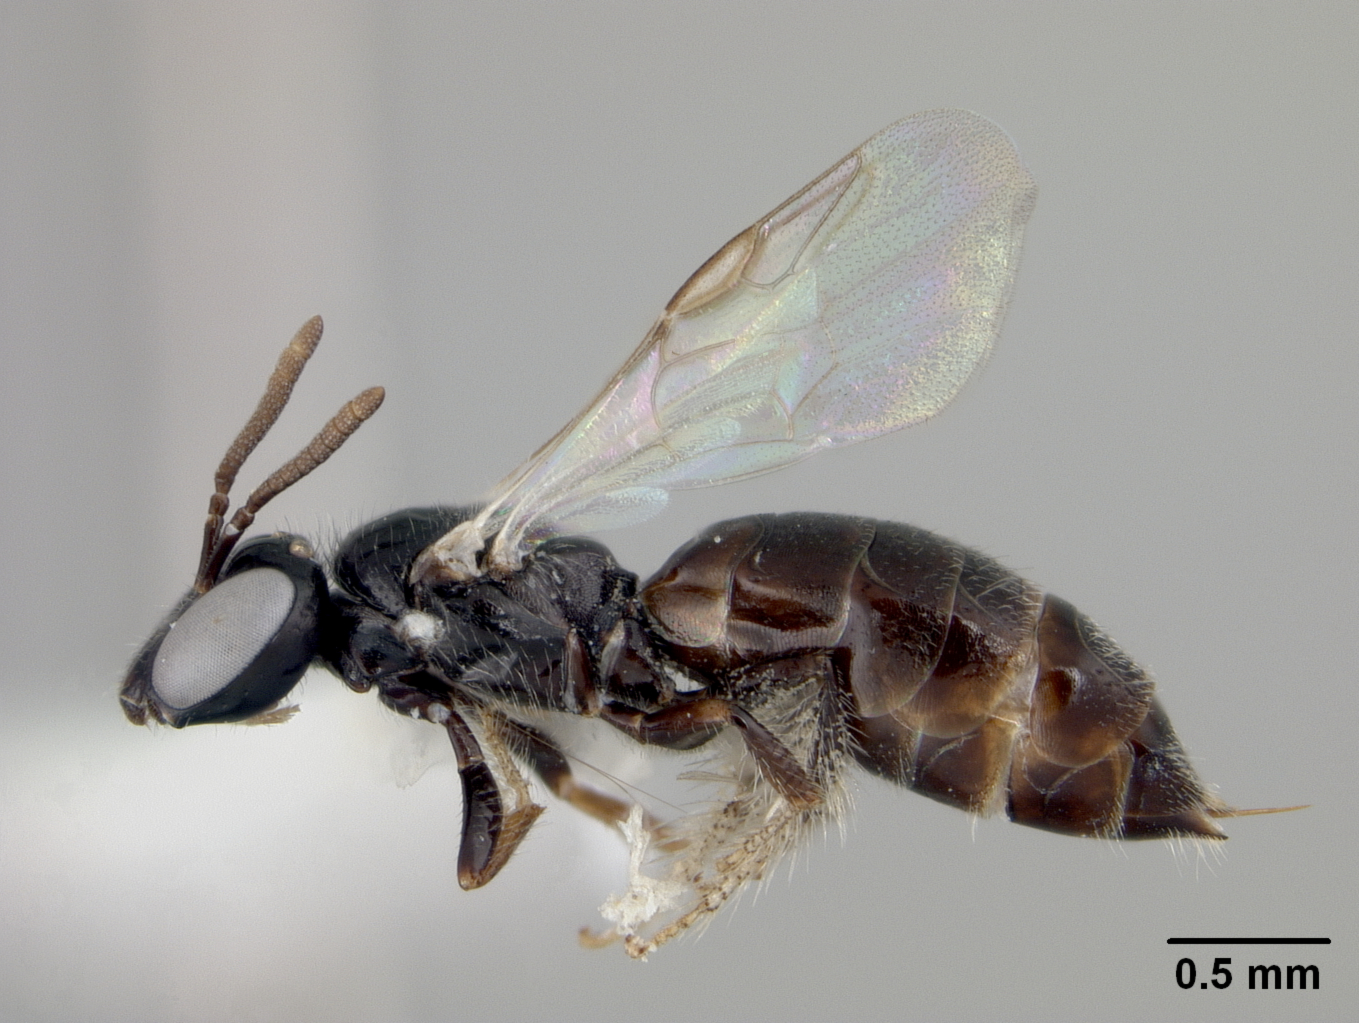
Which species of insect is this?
Halterapis minuta
